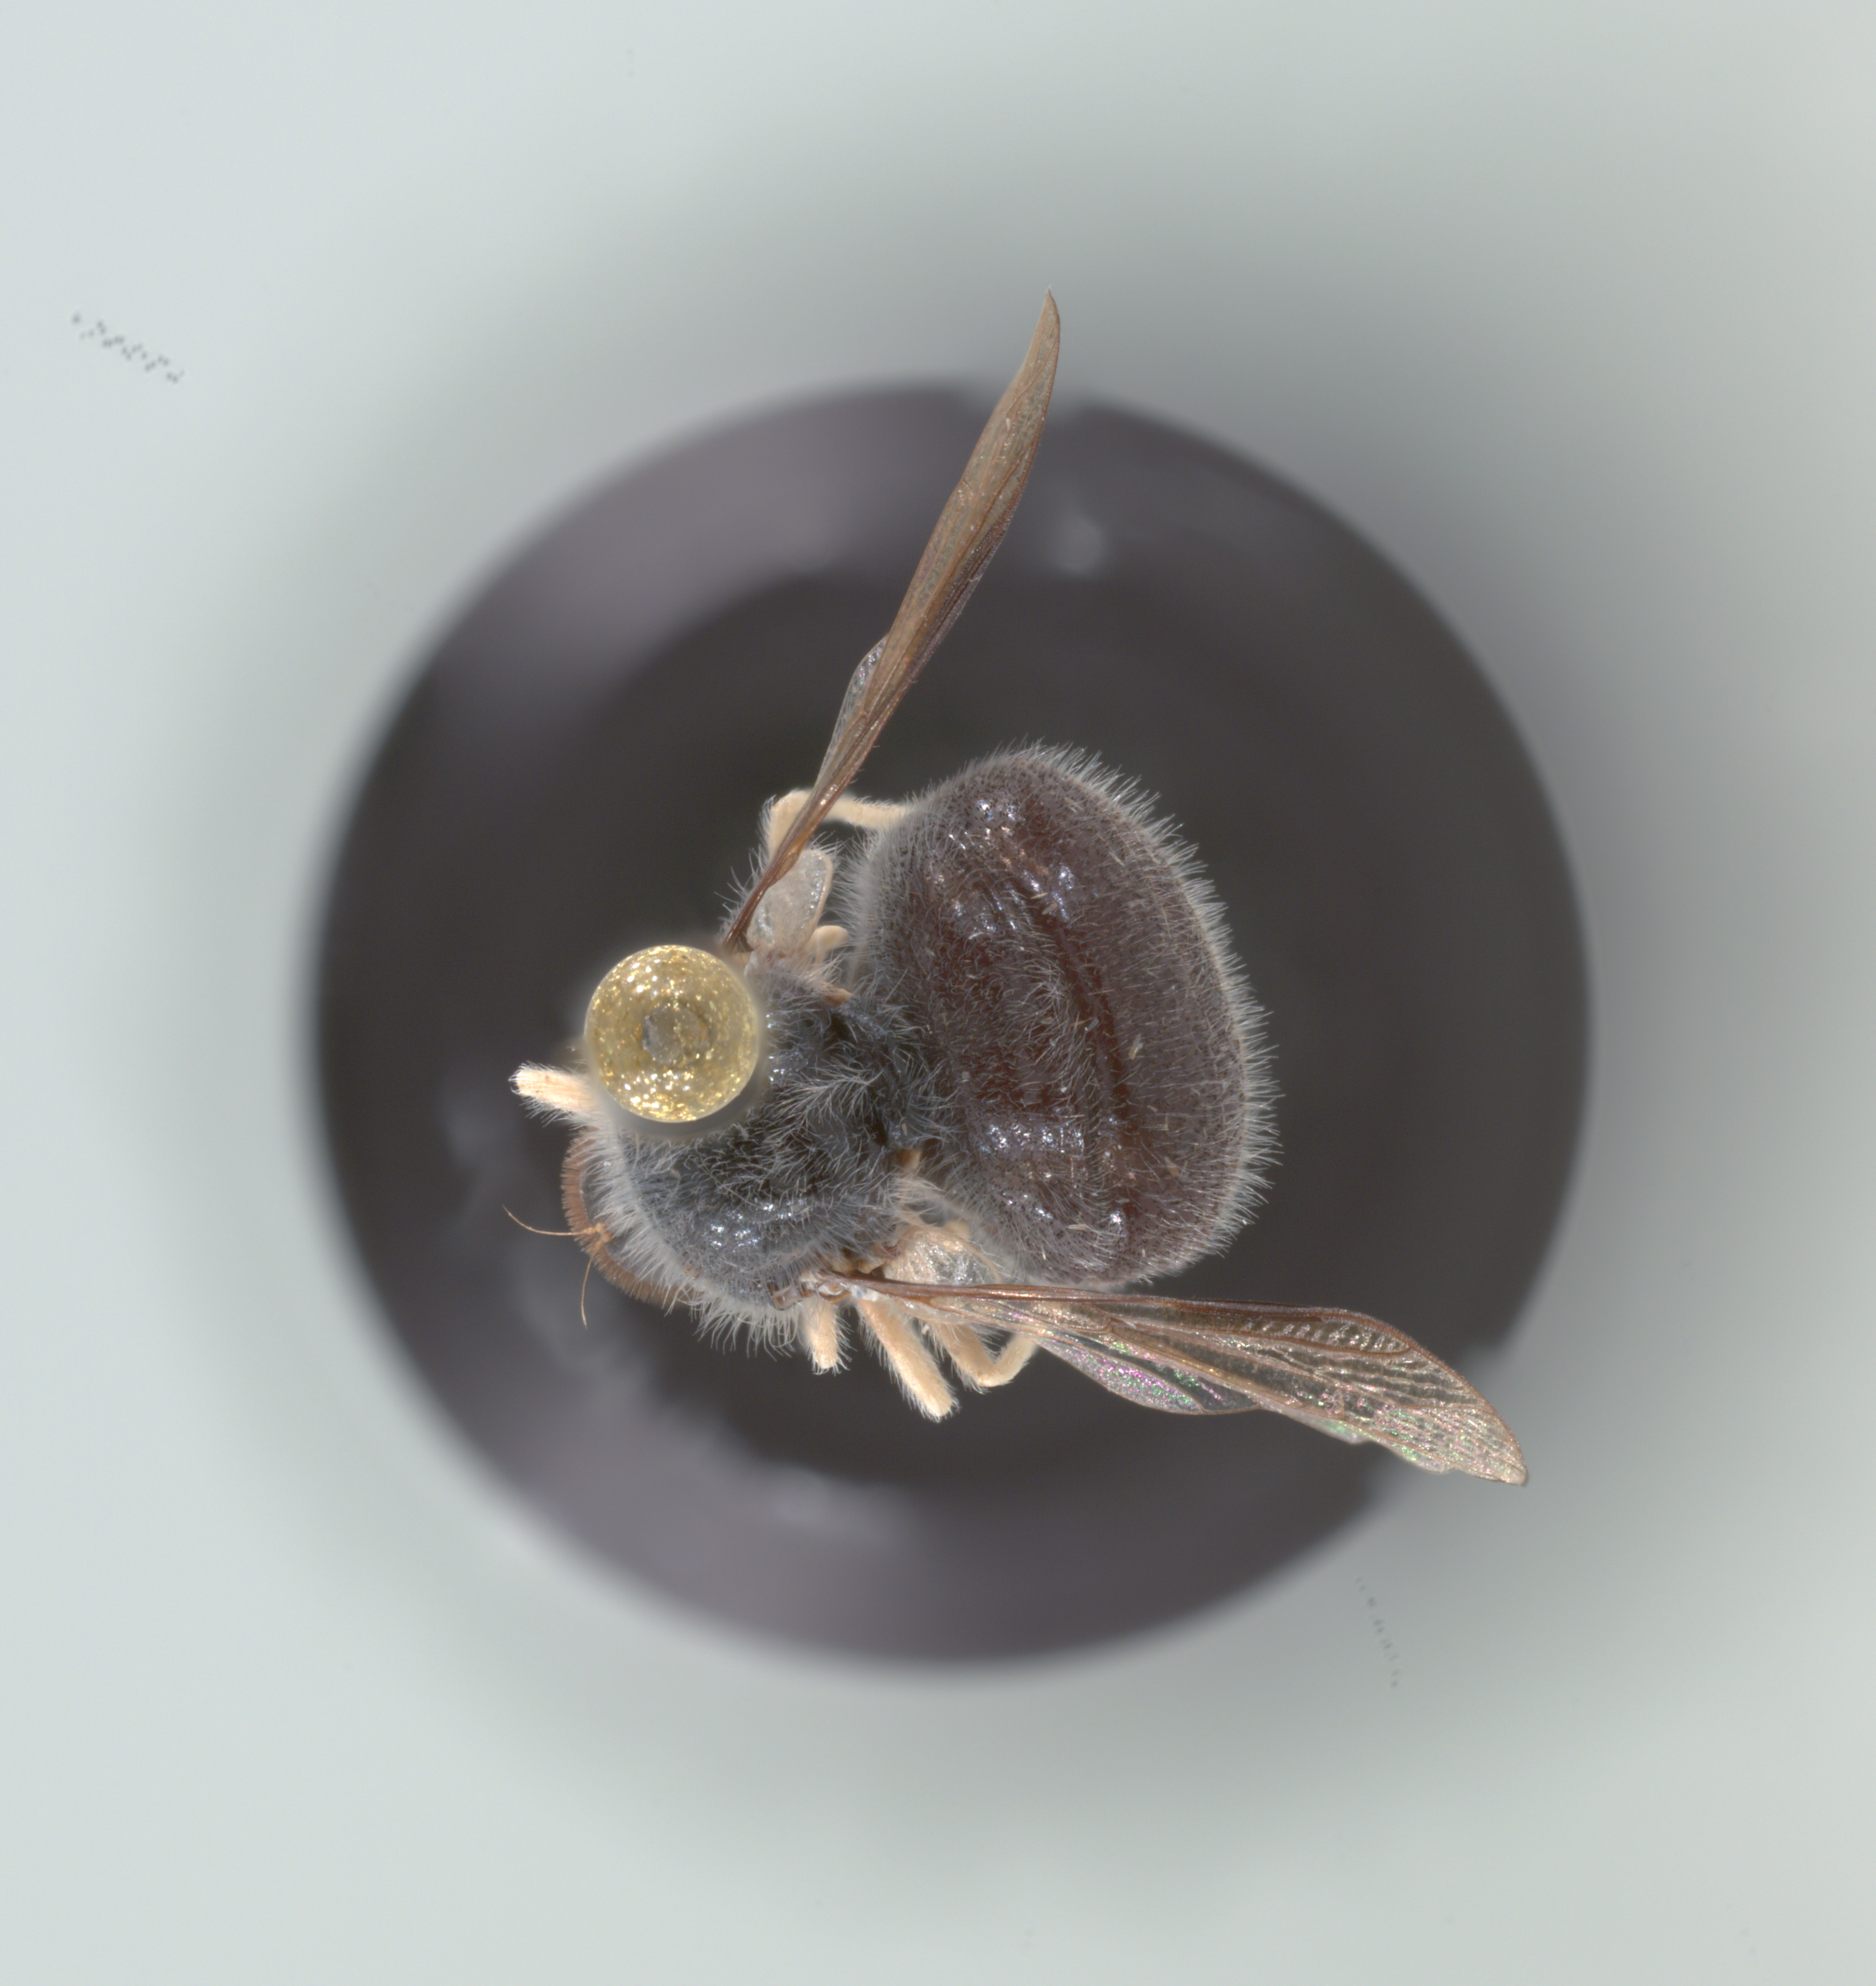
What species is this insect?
Turbopsebius sulphuripes
